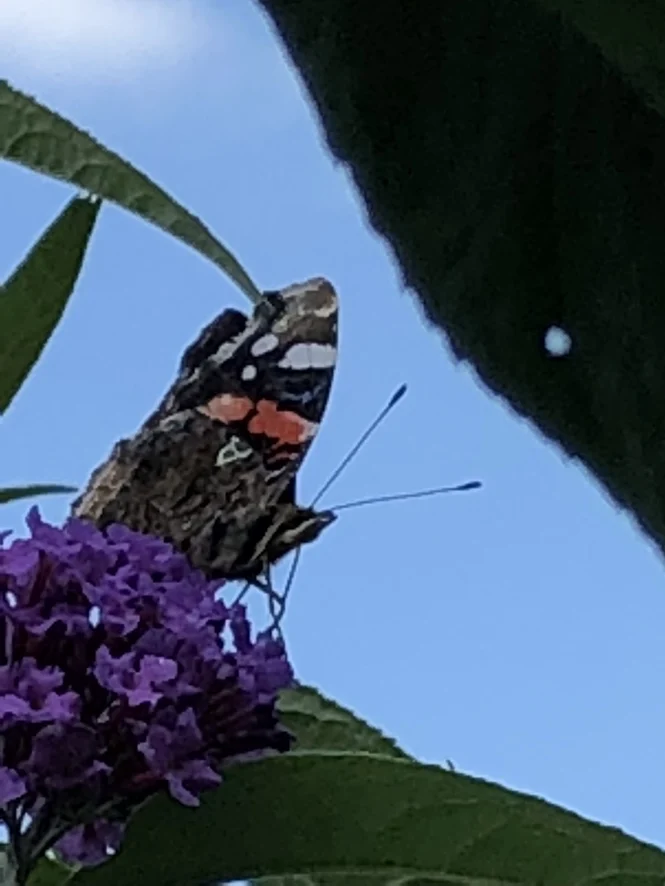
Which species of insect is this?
Vanessa atalanta
